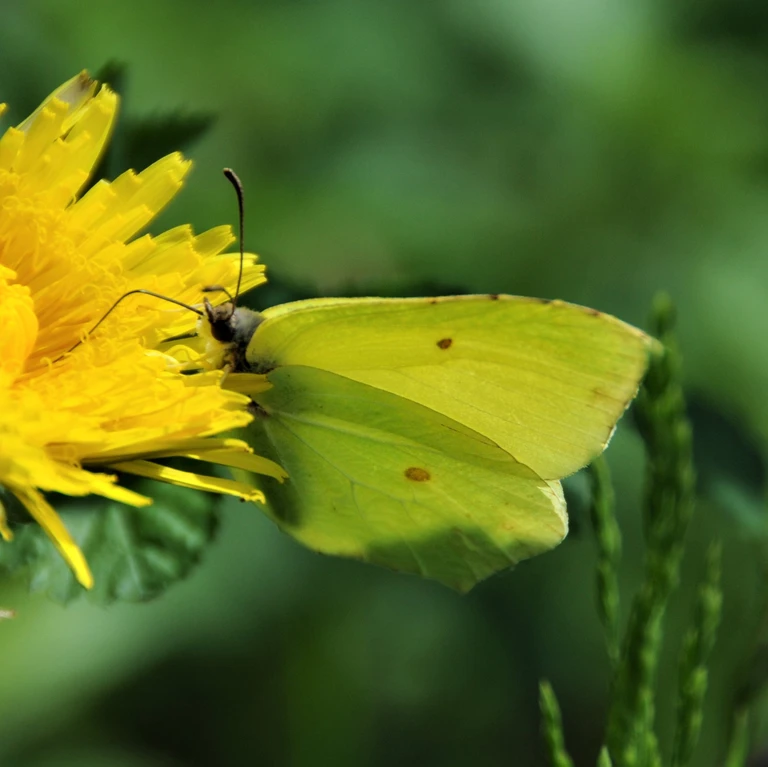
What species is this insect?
Gonepteryx rhamni
